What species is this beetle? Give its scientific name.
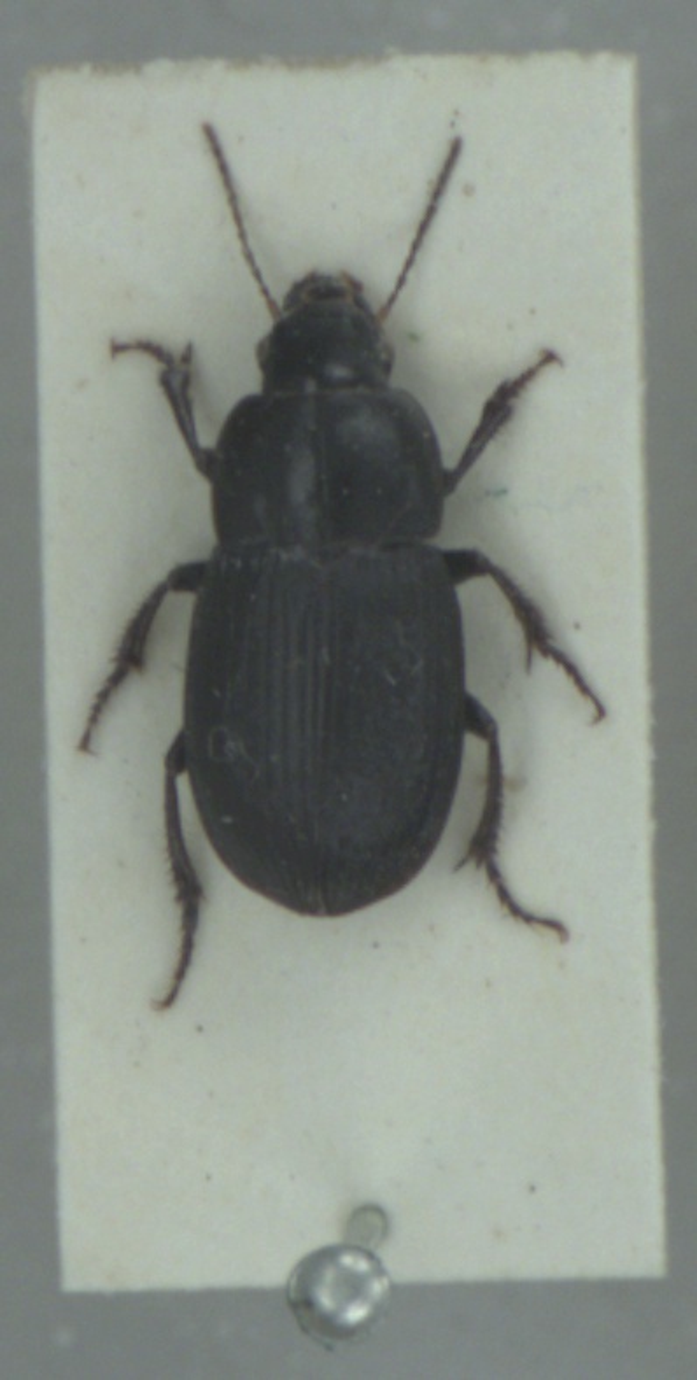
Harpalus serripes
